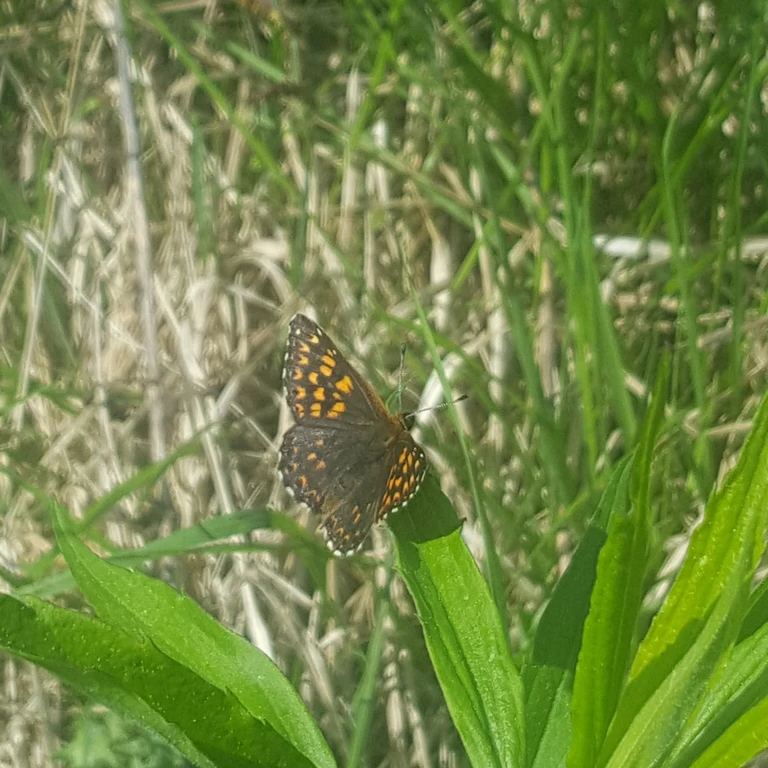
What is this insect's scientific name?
Hamearis lucina
